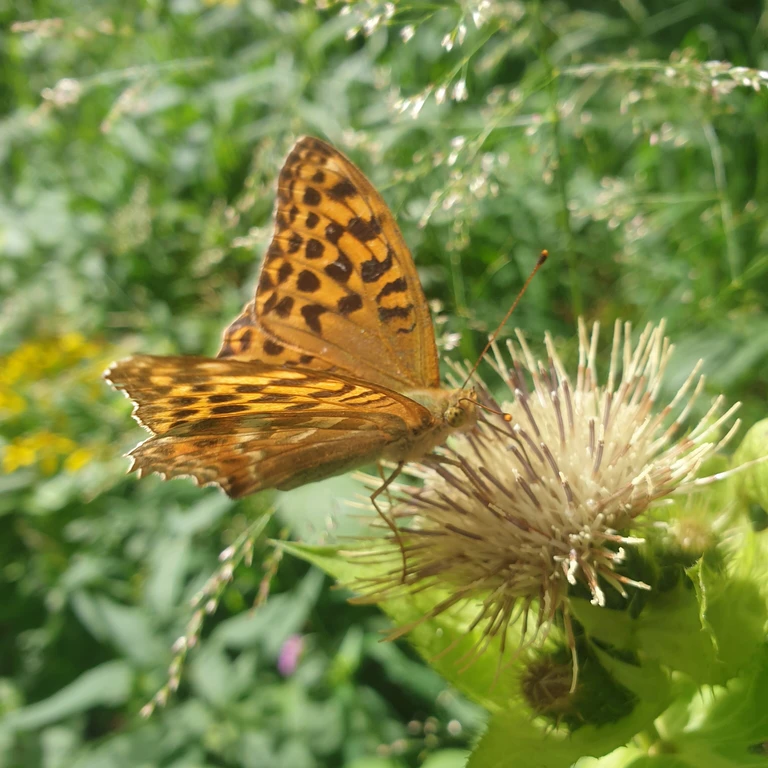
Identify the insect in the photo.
Argynnis paphia
